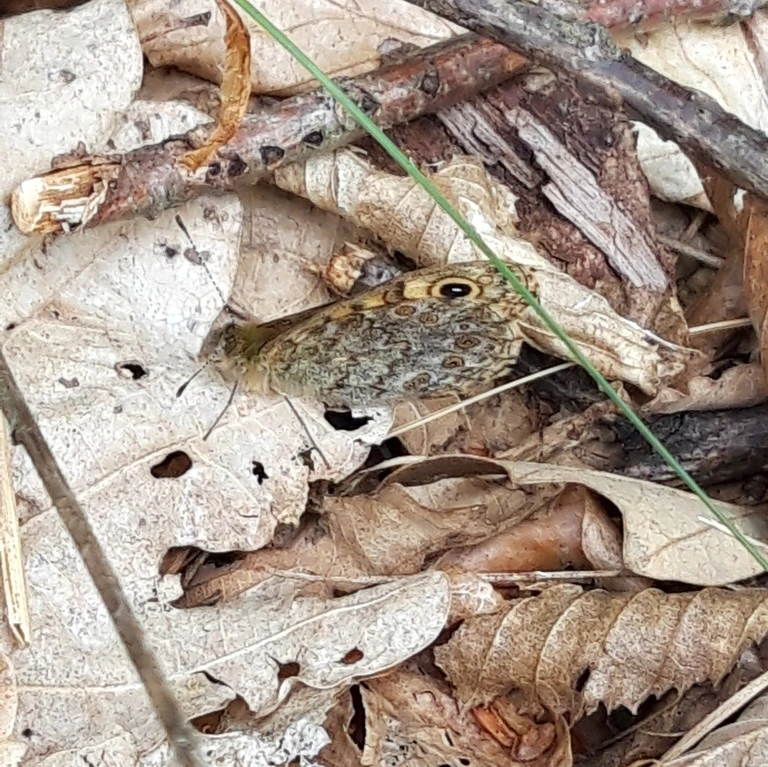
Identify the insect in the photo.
Lasiommata megera (also Pararge megera)
